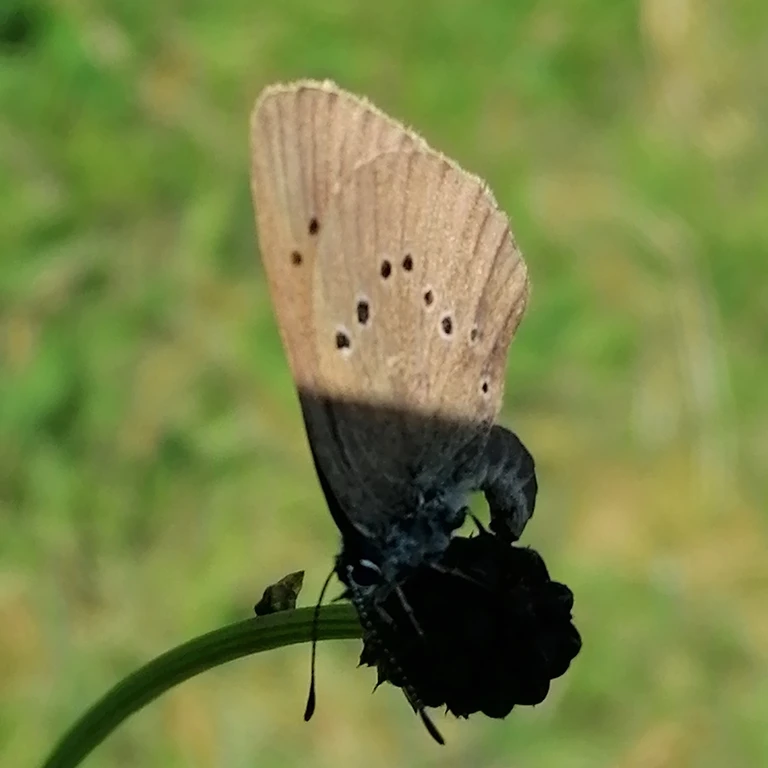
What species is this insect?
Phengaris nausithous (also Maculinea nausithous)
